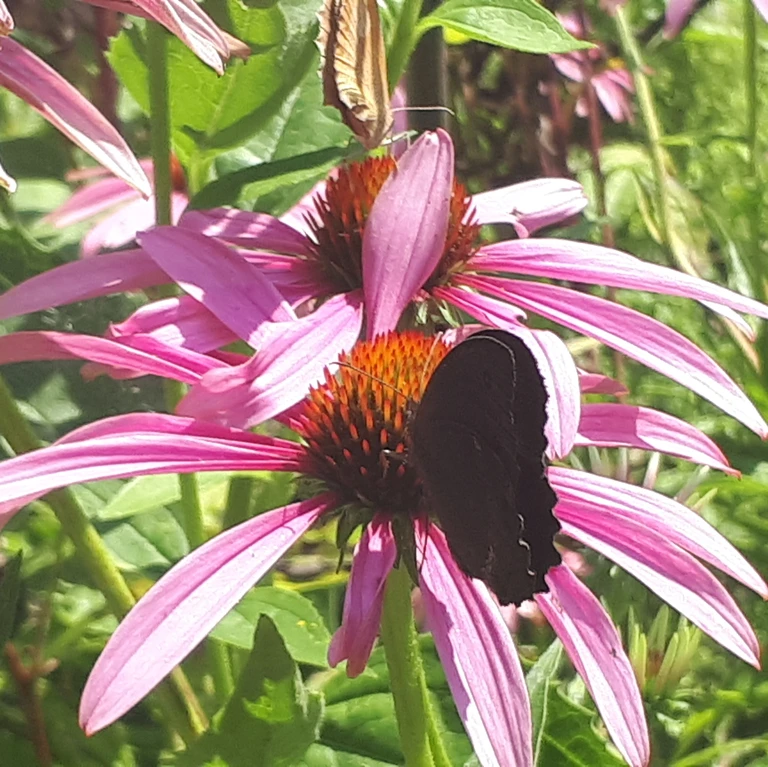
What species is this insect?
Minois dryas
